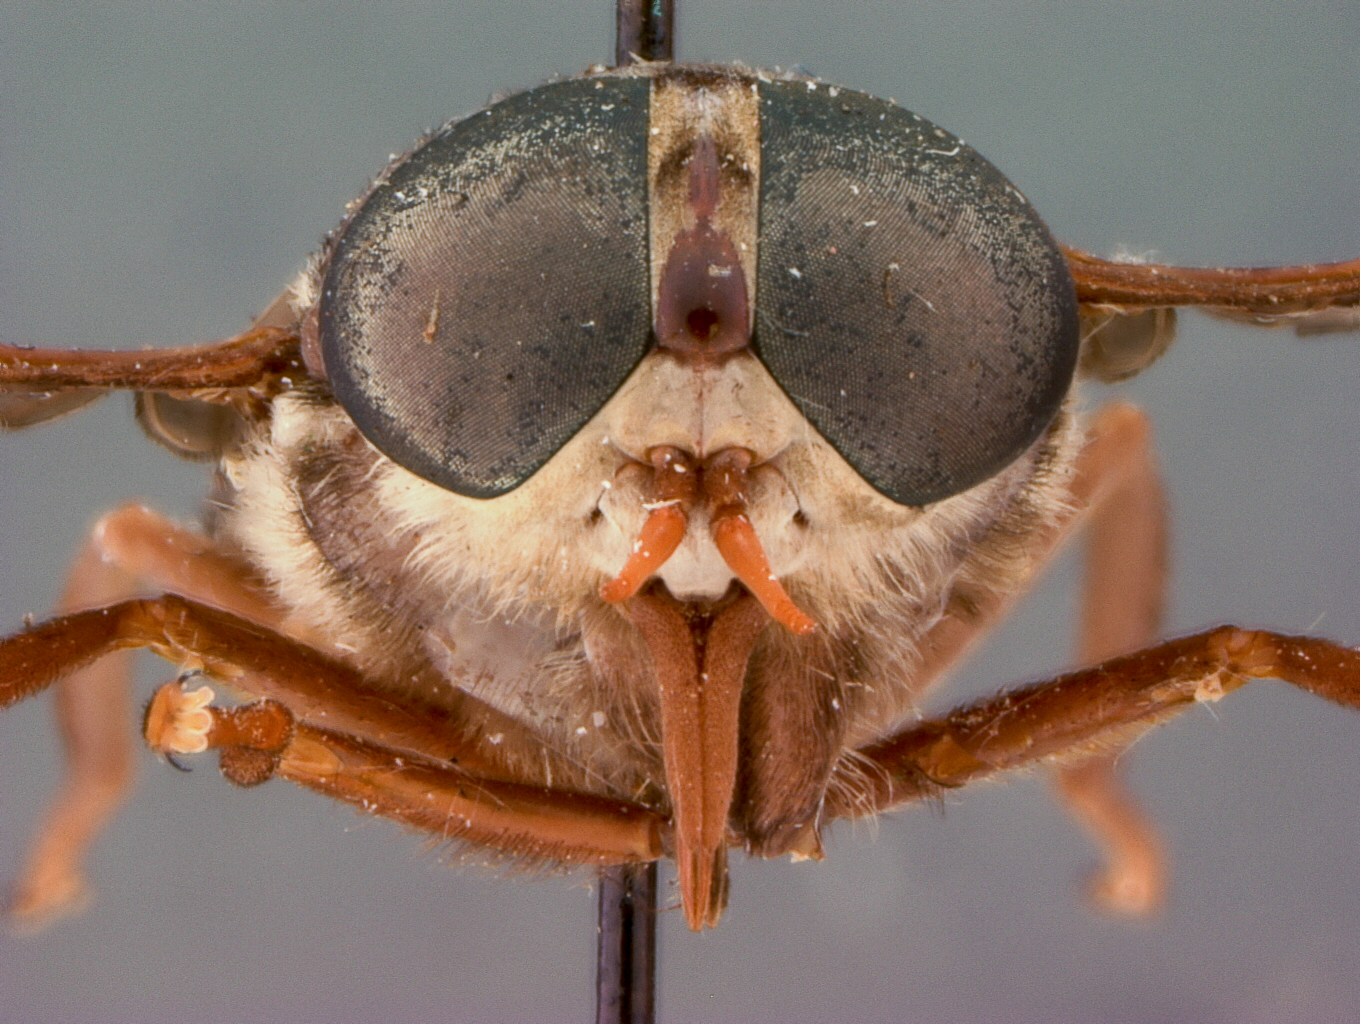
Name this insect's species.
Tabanus maculipennis (also Tabanus imitans)
